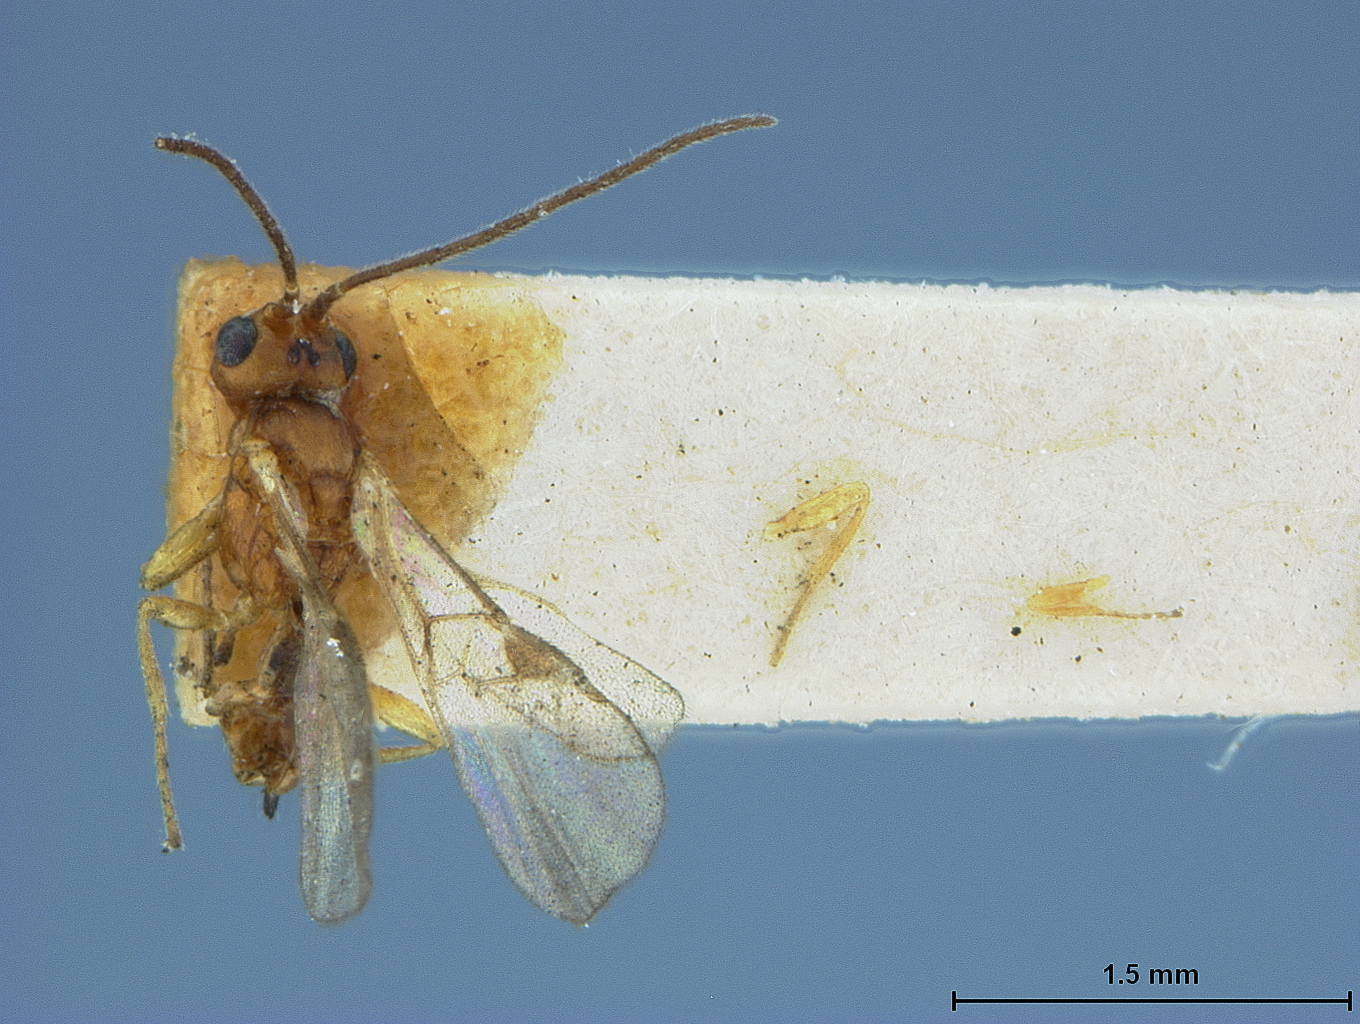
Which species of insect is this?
Mirax pallida
